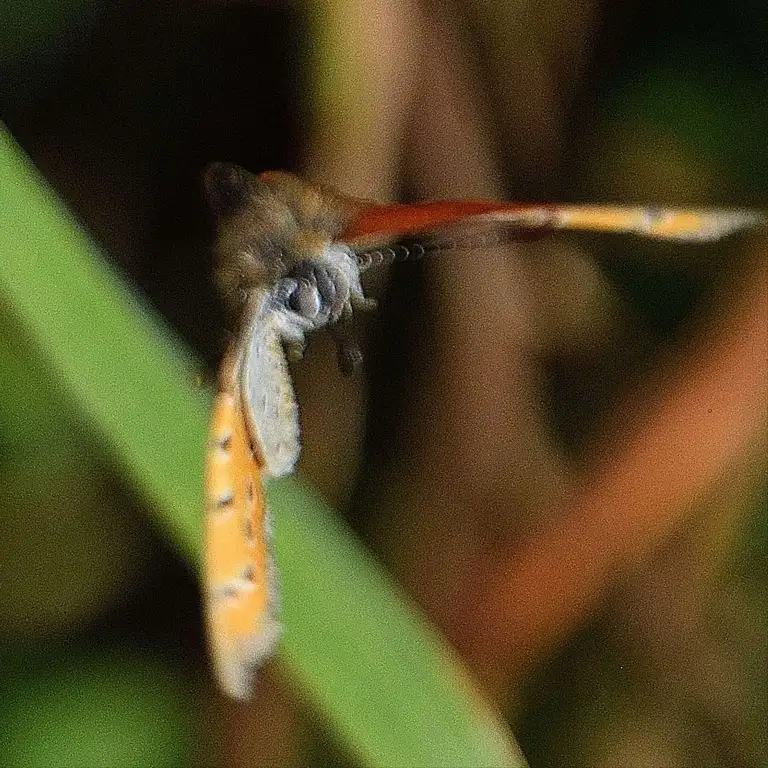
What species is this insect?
Lycaena dispar
